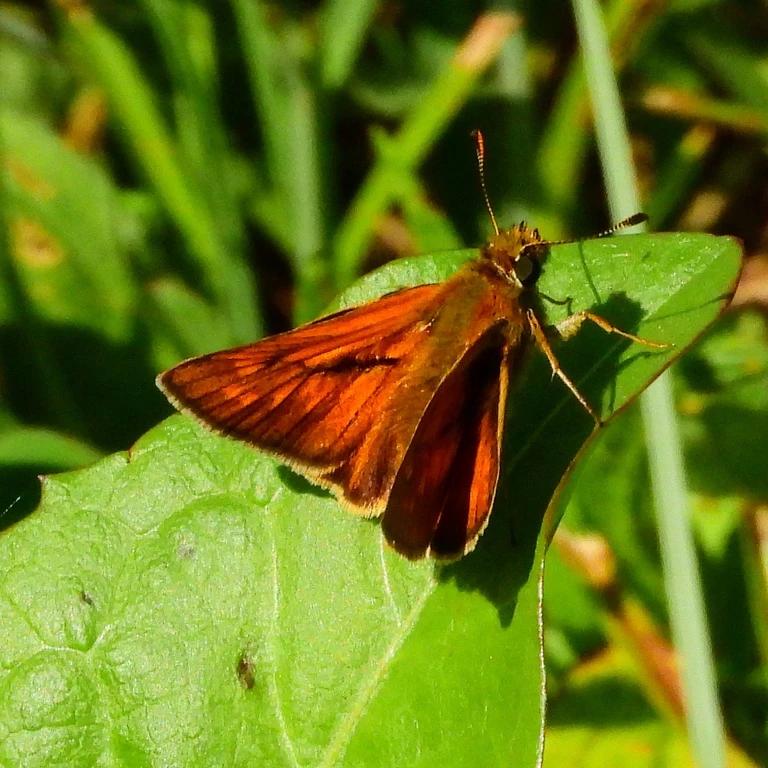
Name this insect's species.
Ochlodes sylvanus (also Ochlodes venata)
